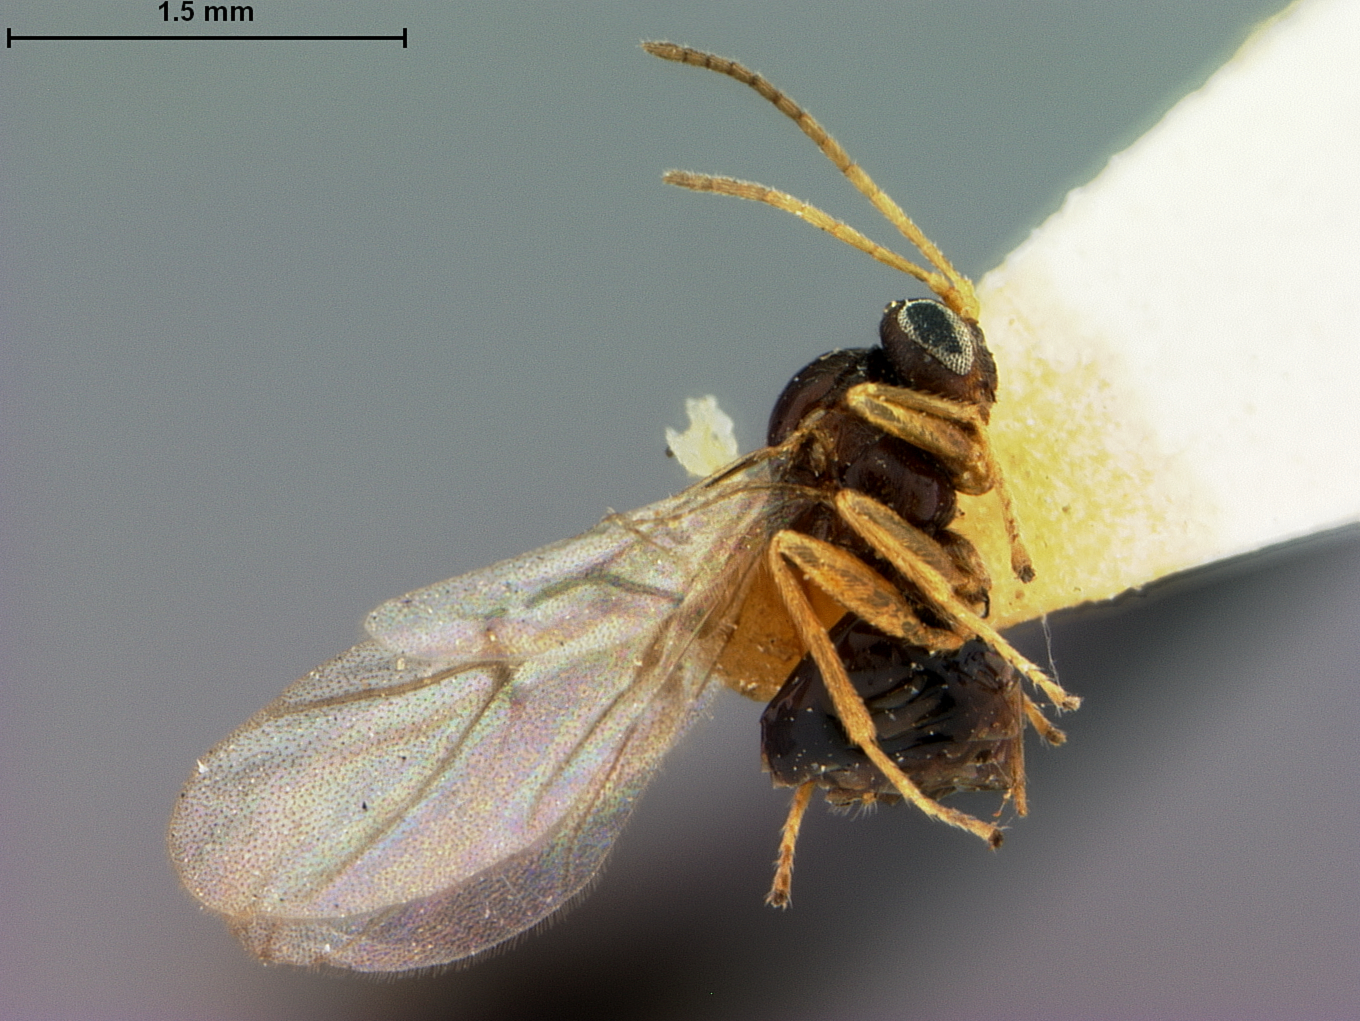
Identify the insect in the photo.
Callirhytis uvellae
